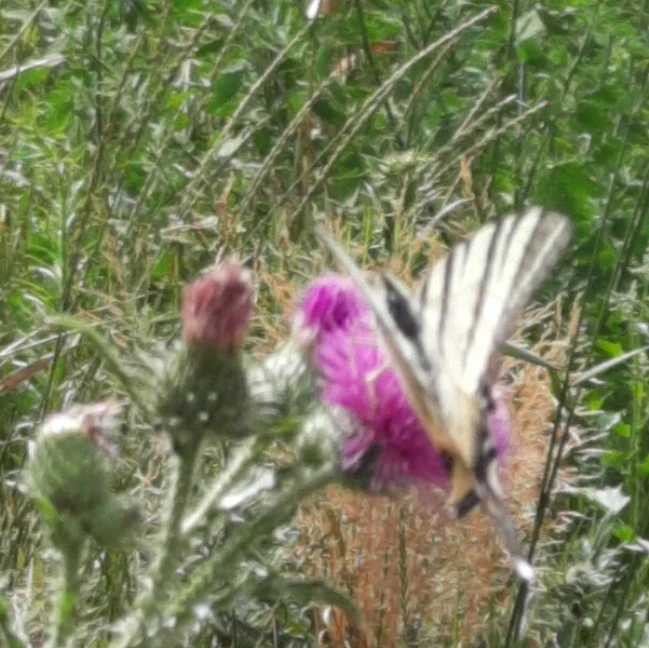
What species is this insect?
Iphiclides podalirius
